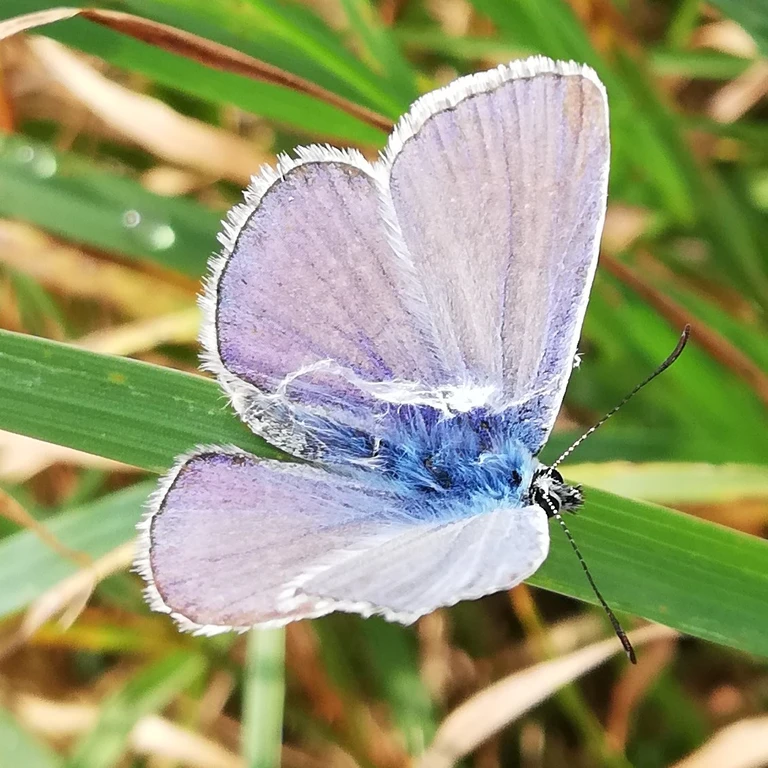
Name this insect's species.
Polyommatus icarus
